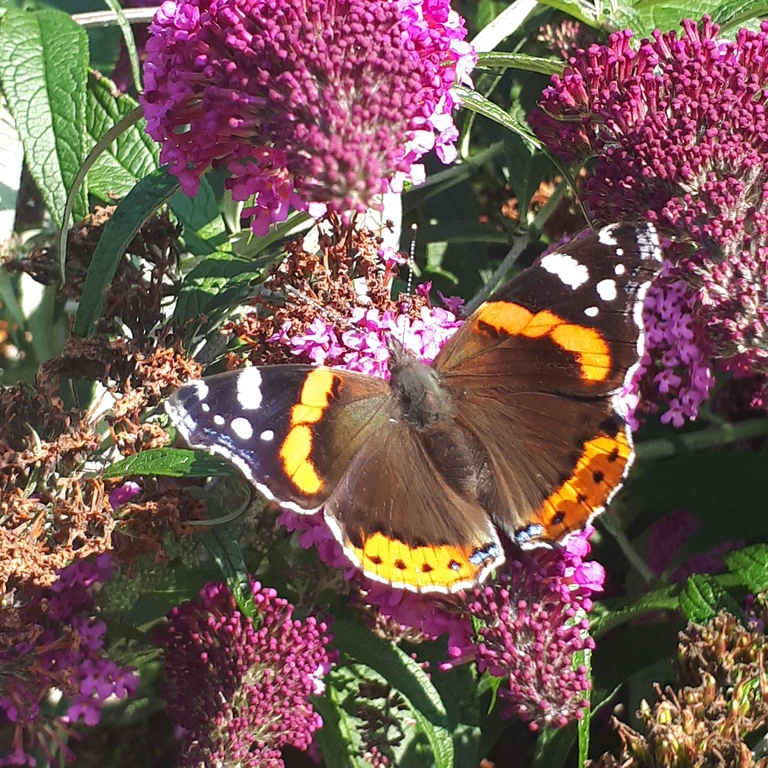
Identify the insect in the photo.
Vanessa atalanta
